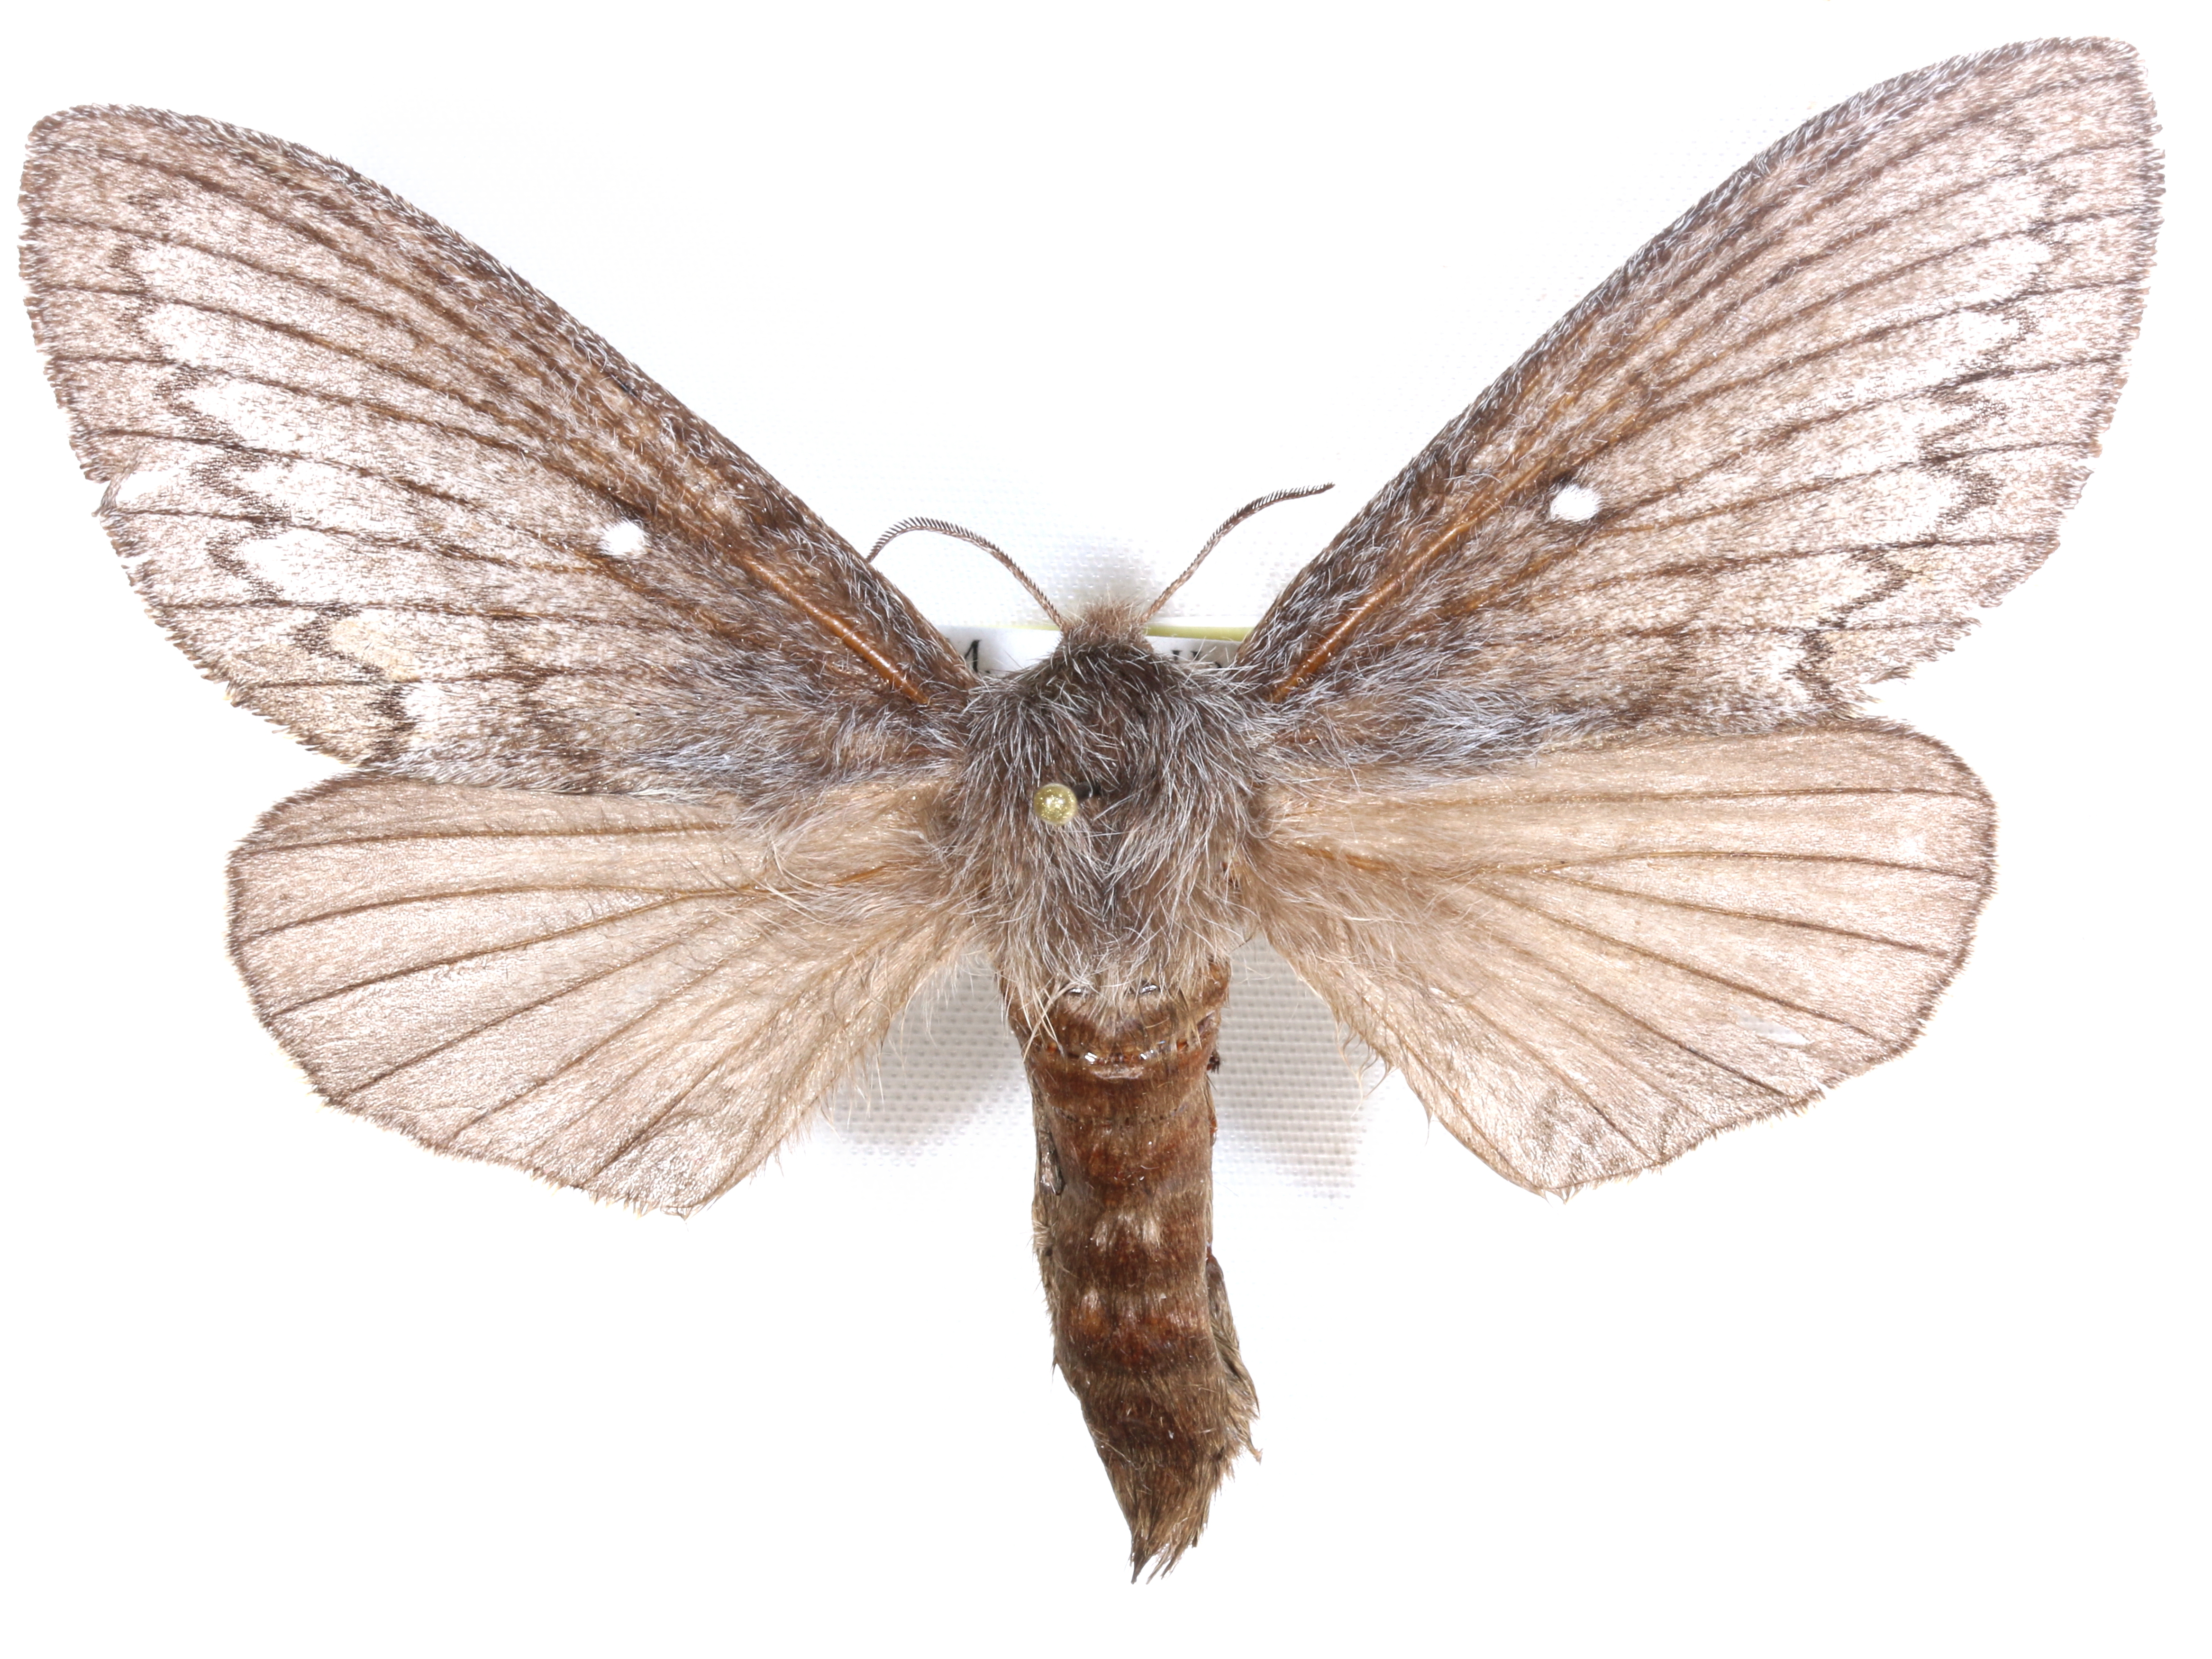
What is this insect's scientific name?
Gloveria arizonensis
